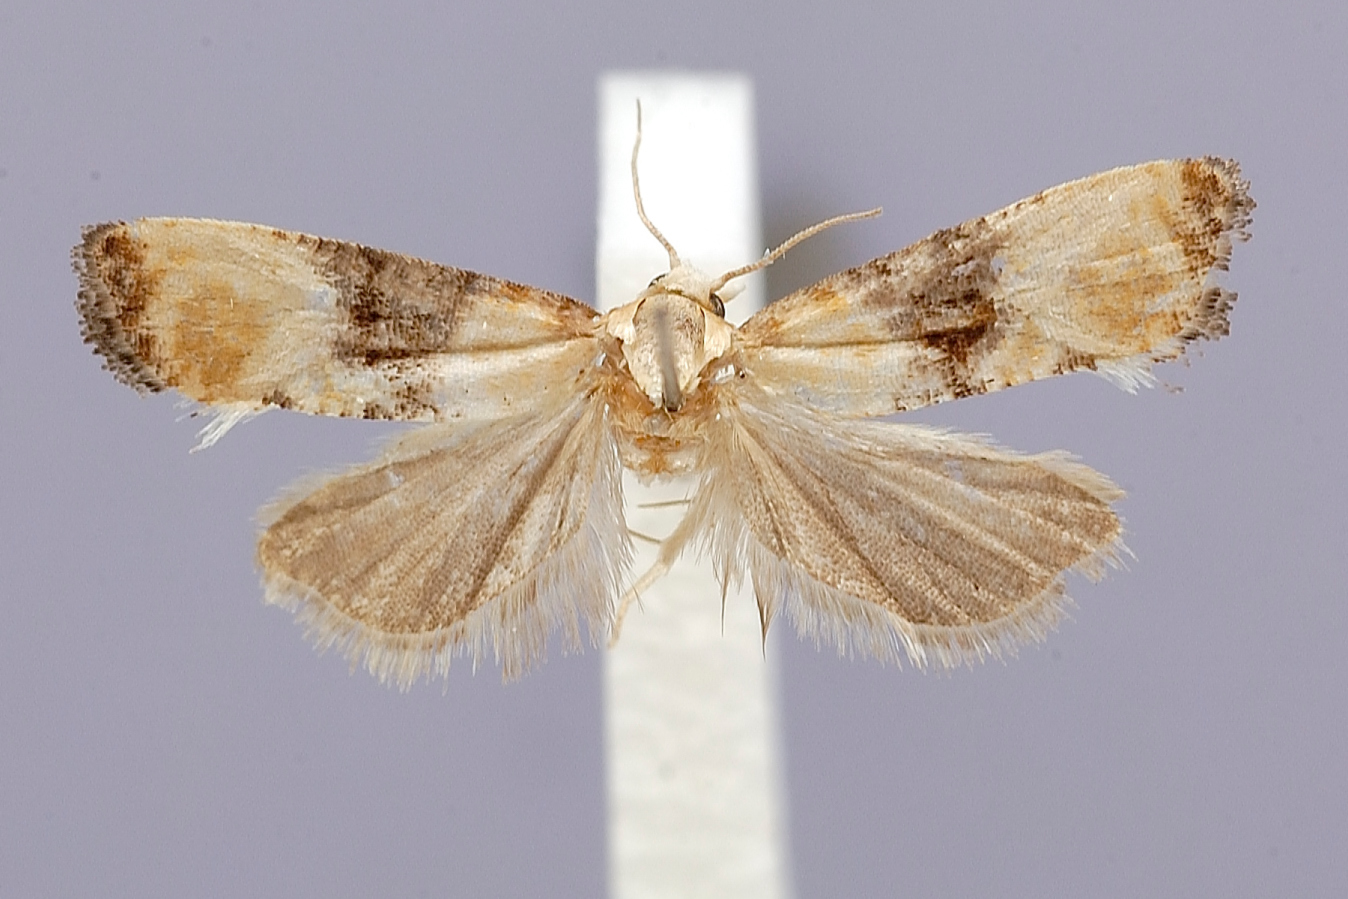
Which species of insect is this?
Eupoecilia inouei
